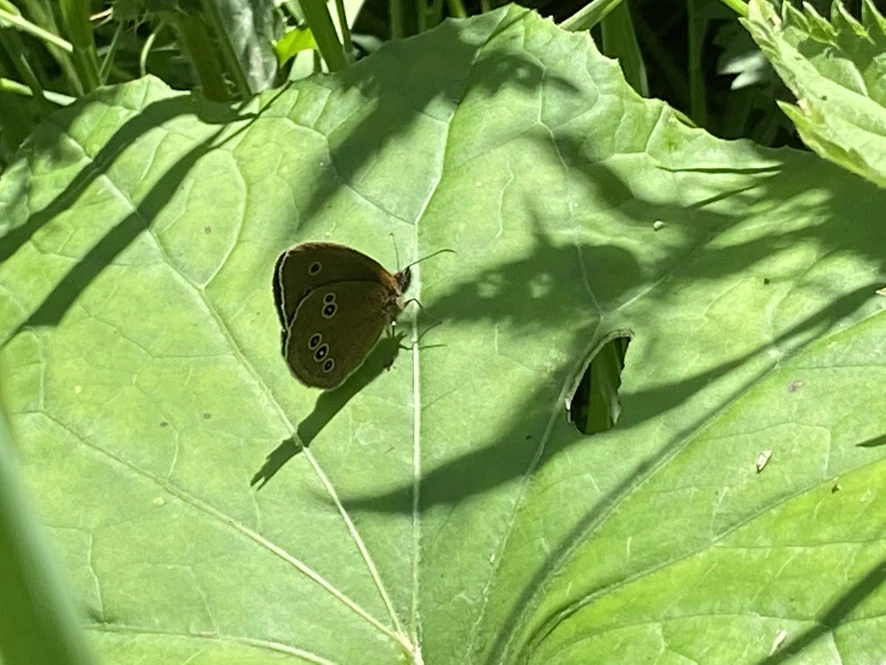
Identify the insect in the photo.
Aphantopus hyperantus
